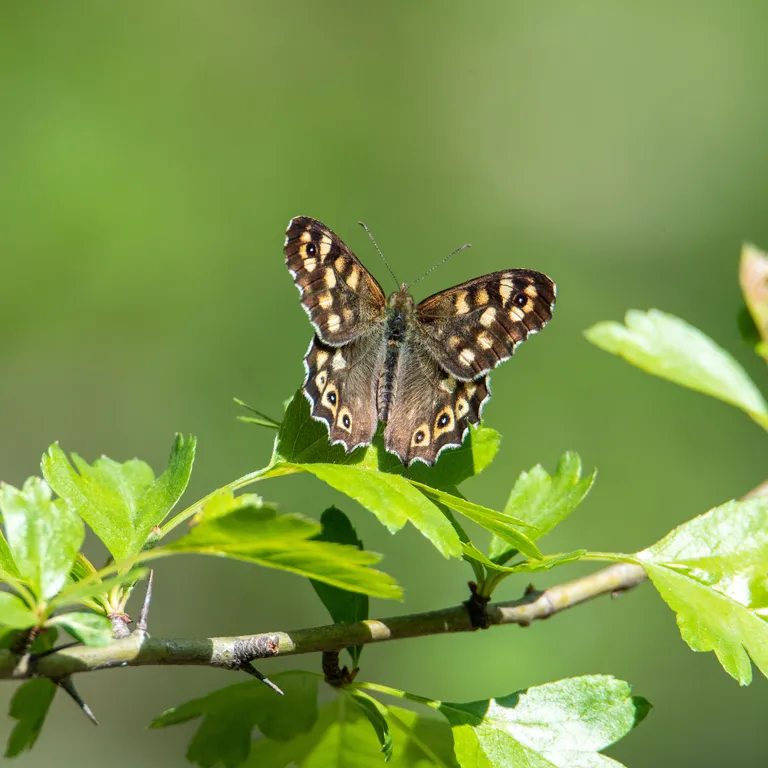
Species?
Pararge aegeria
